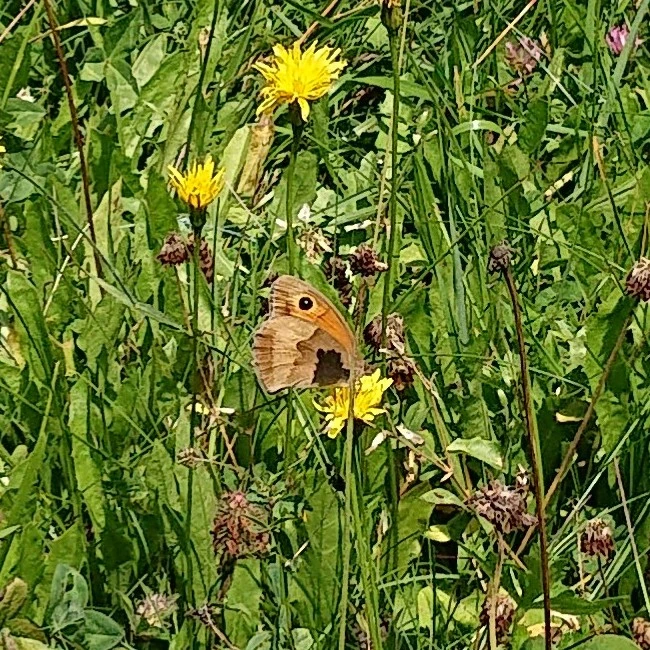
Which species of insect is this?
Maniola jurtina
